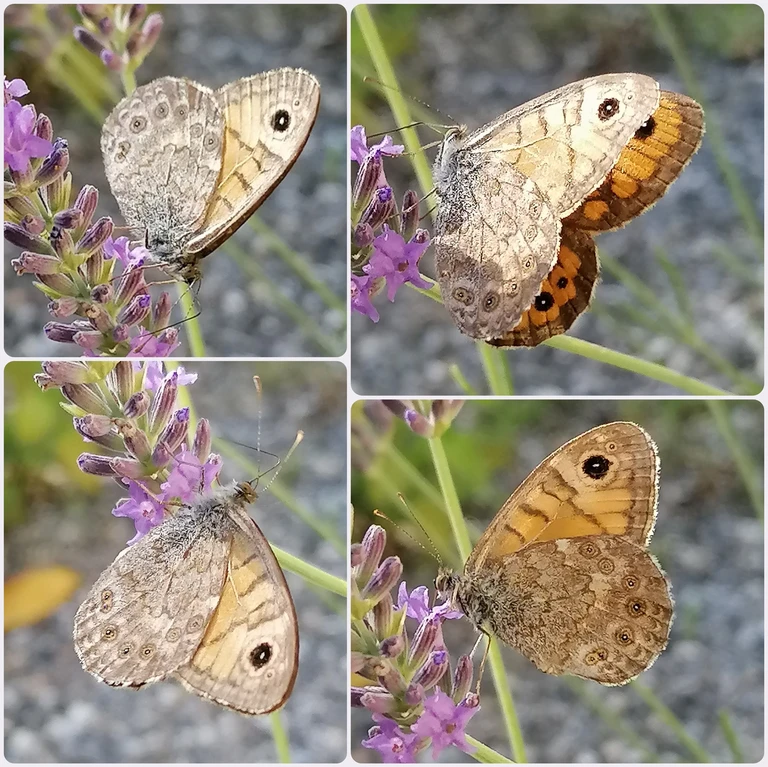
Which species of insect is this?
Lasiommata megera (also Pararge megera)
